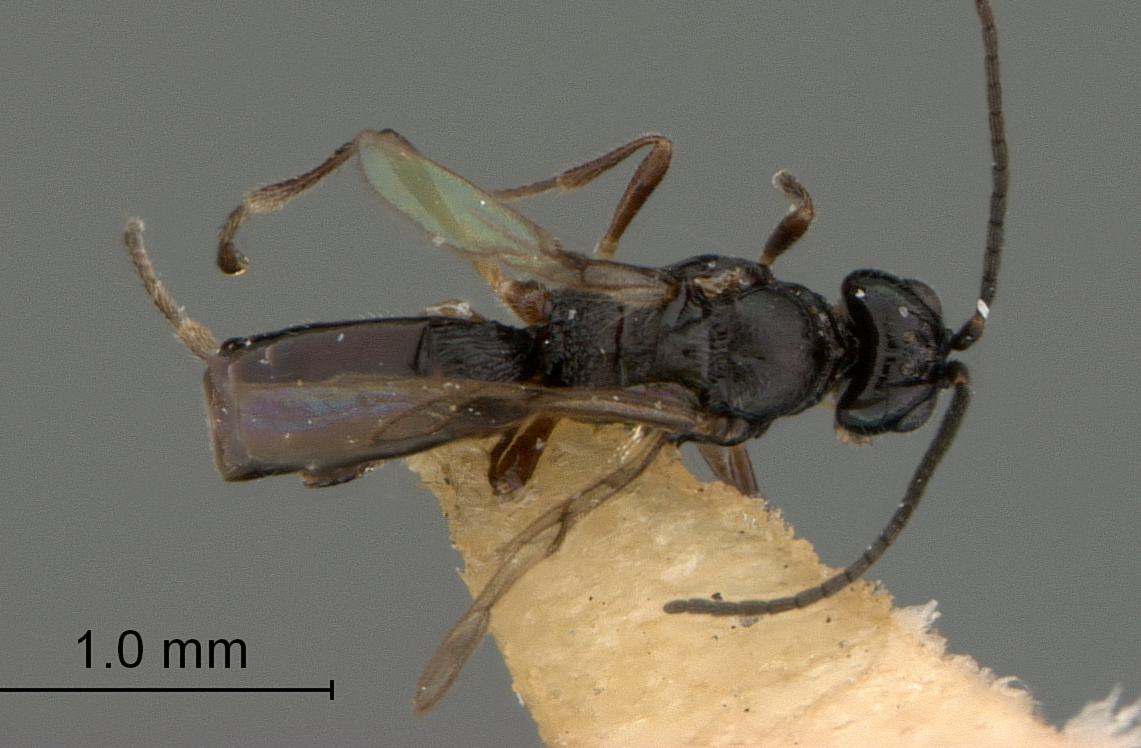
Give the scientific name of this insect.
Chorebidella bergi
